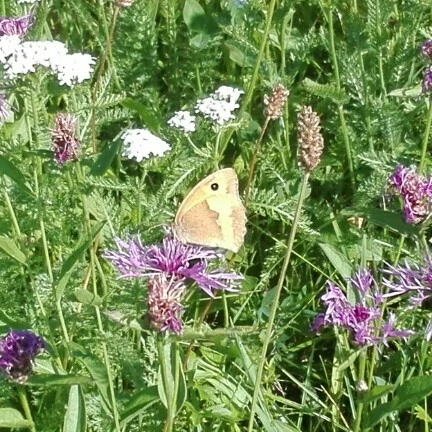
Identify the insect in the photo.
Maniola jurtina
